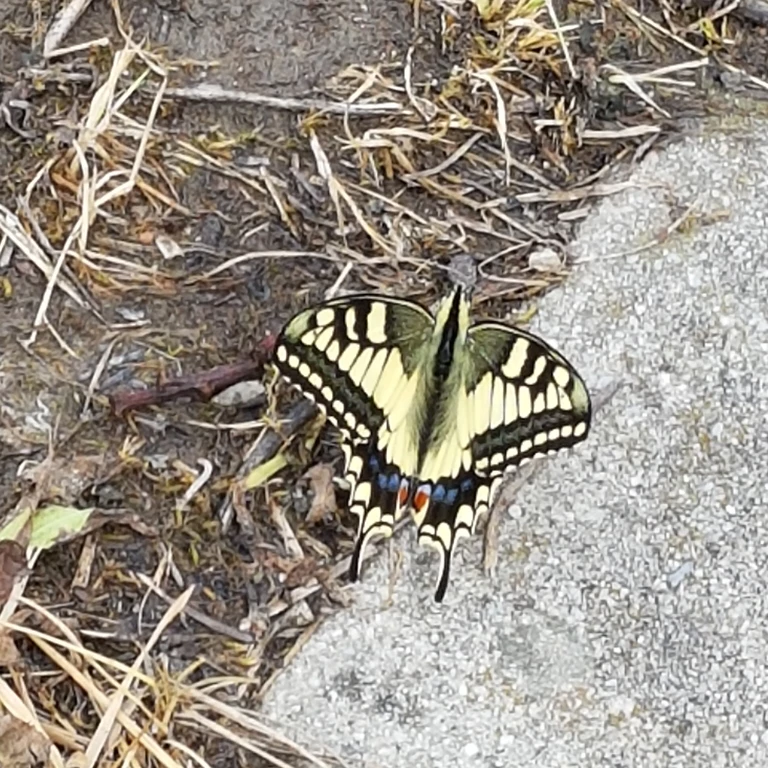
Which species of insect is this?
Papilio machaon
